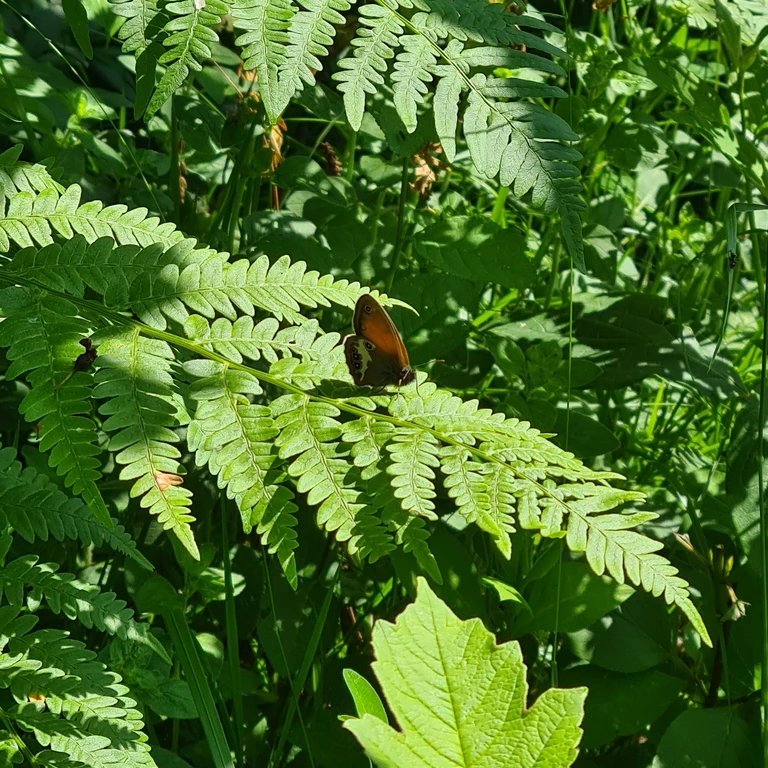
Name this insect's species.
Coenonympha arcania
